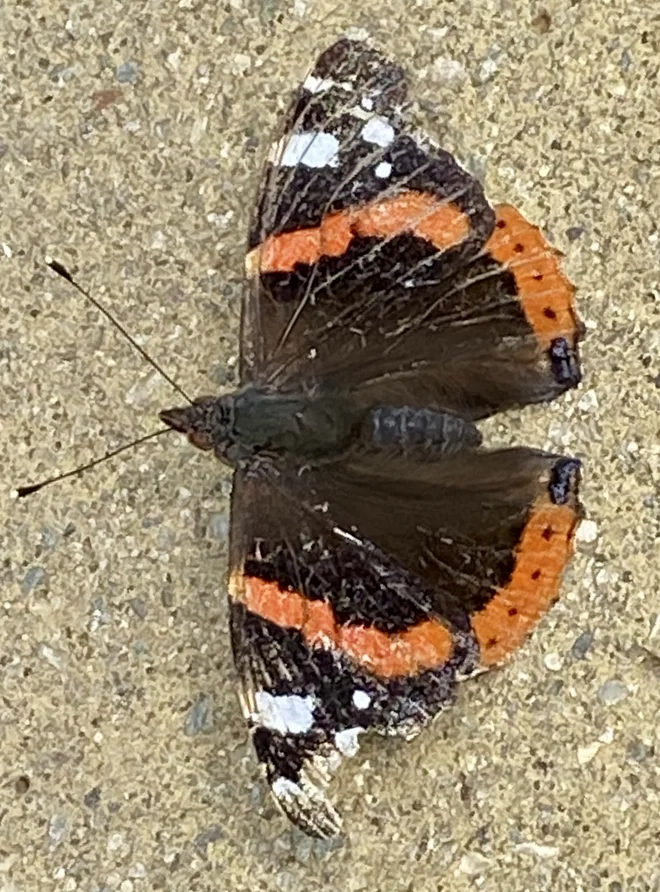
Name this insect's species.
Vanessa atalanta
